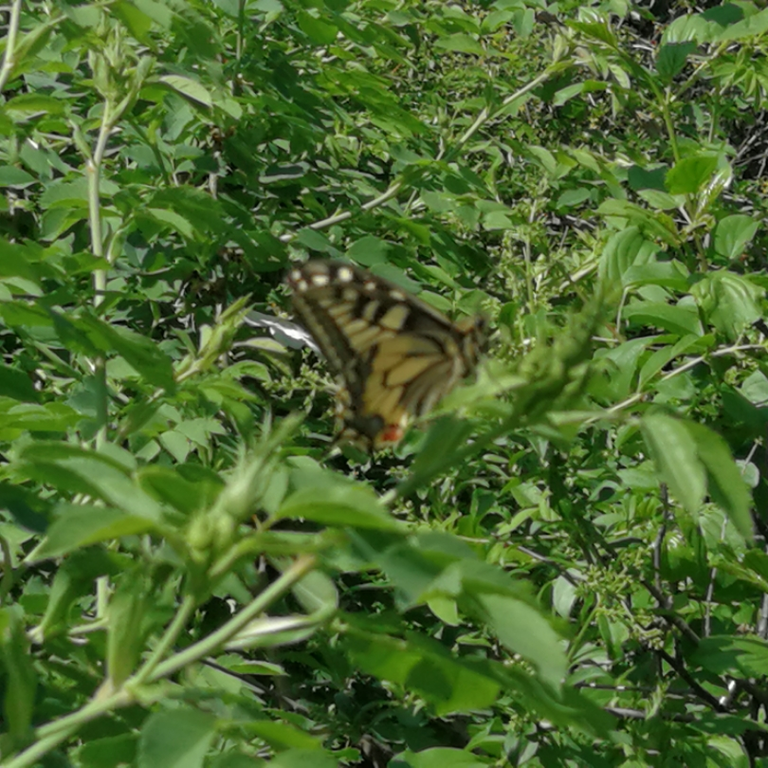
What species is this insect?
Papilio machaon
